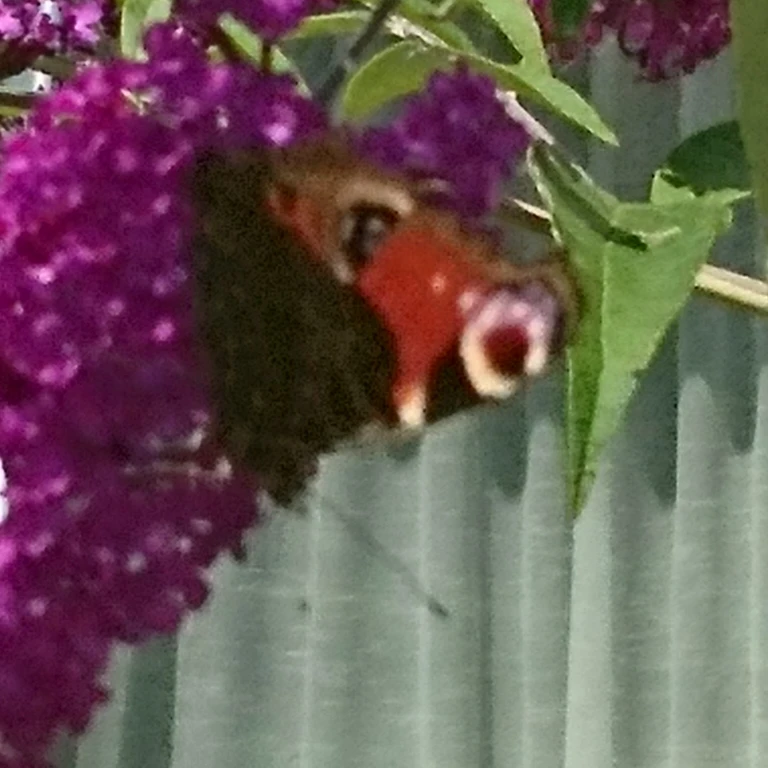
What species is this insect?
Aglais io
